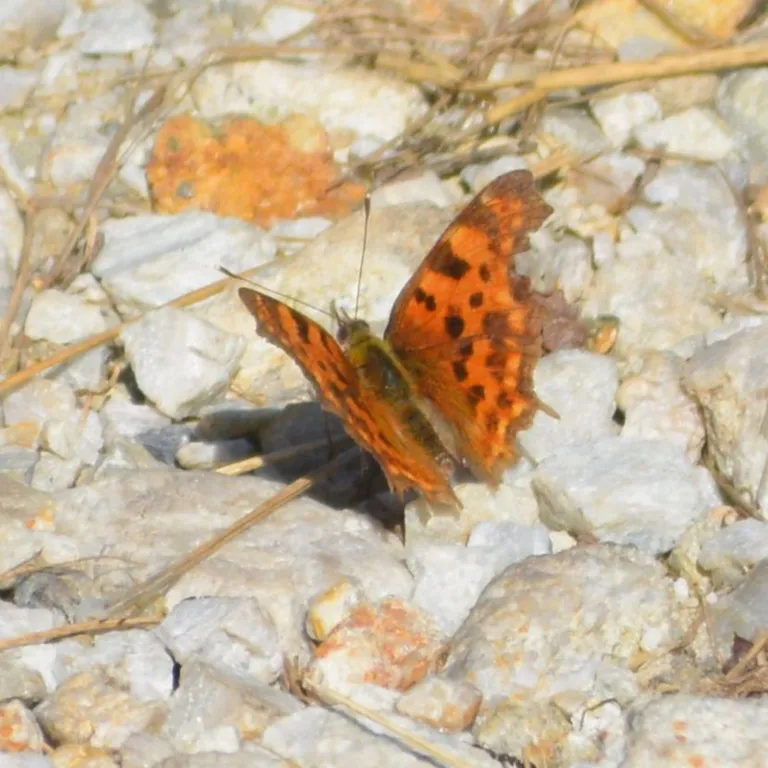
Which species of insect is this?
Polygonia c-album
